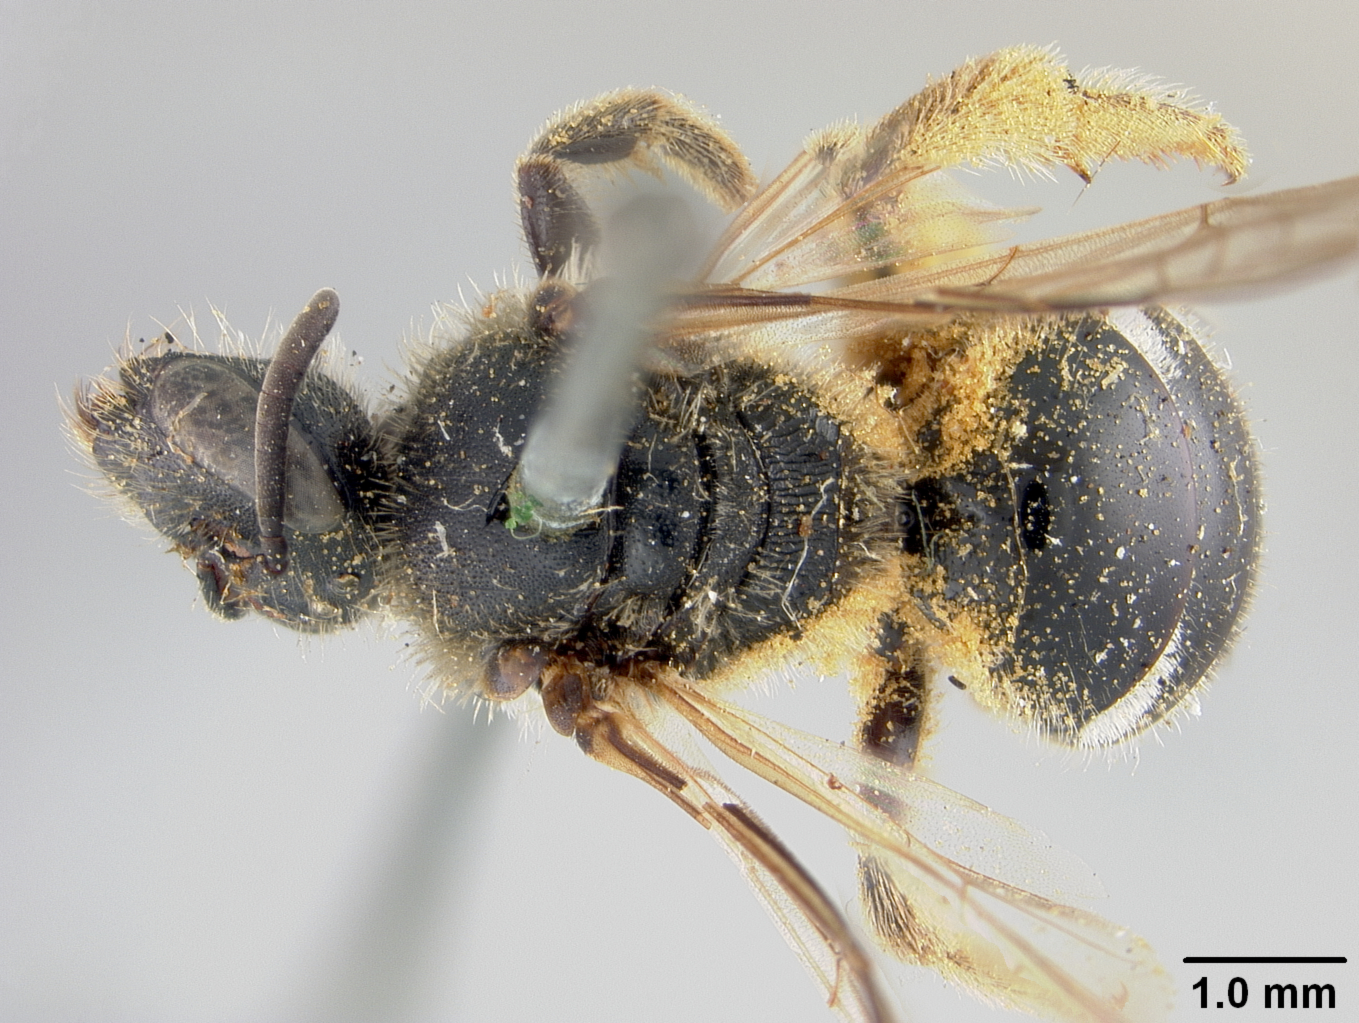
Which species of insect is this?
Halictus olympiae (also Lasioglossum olympiae)
